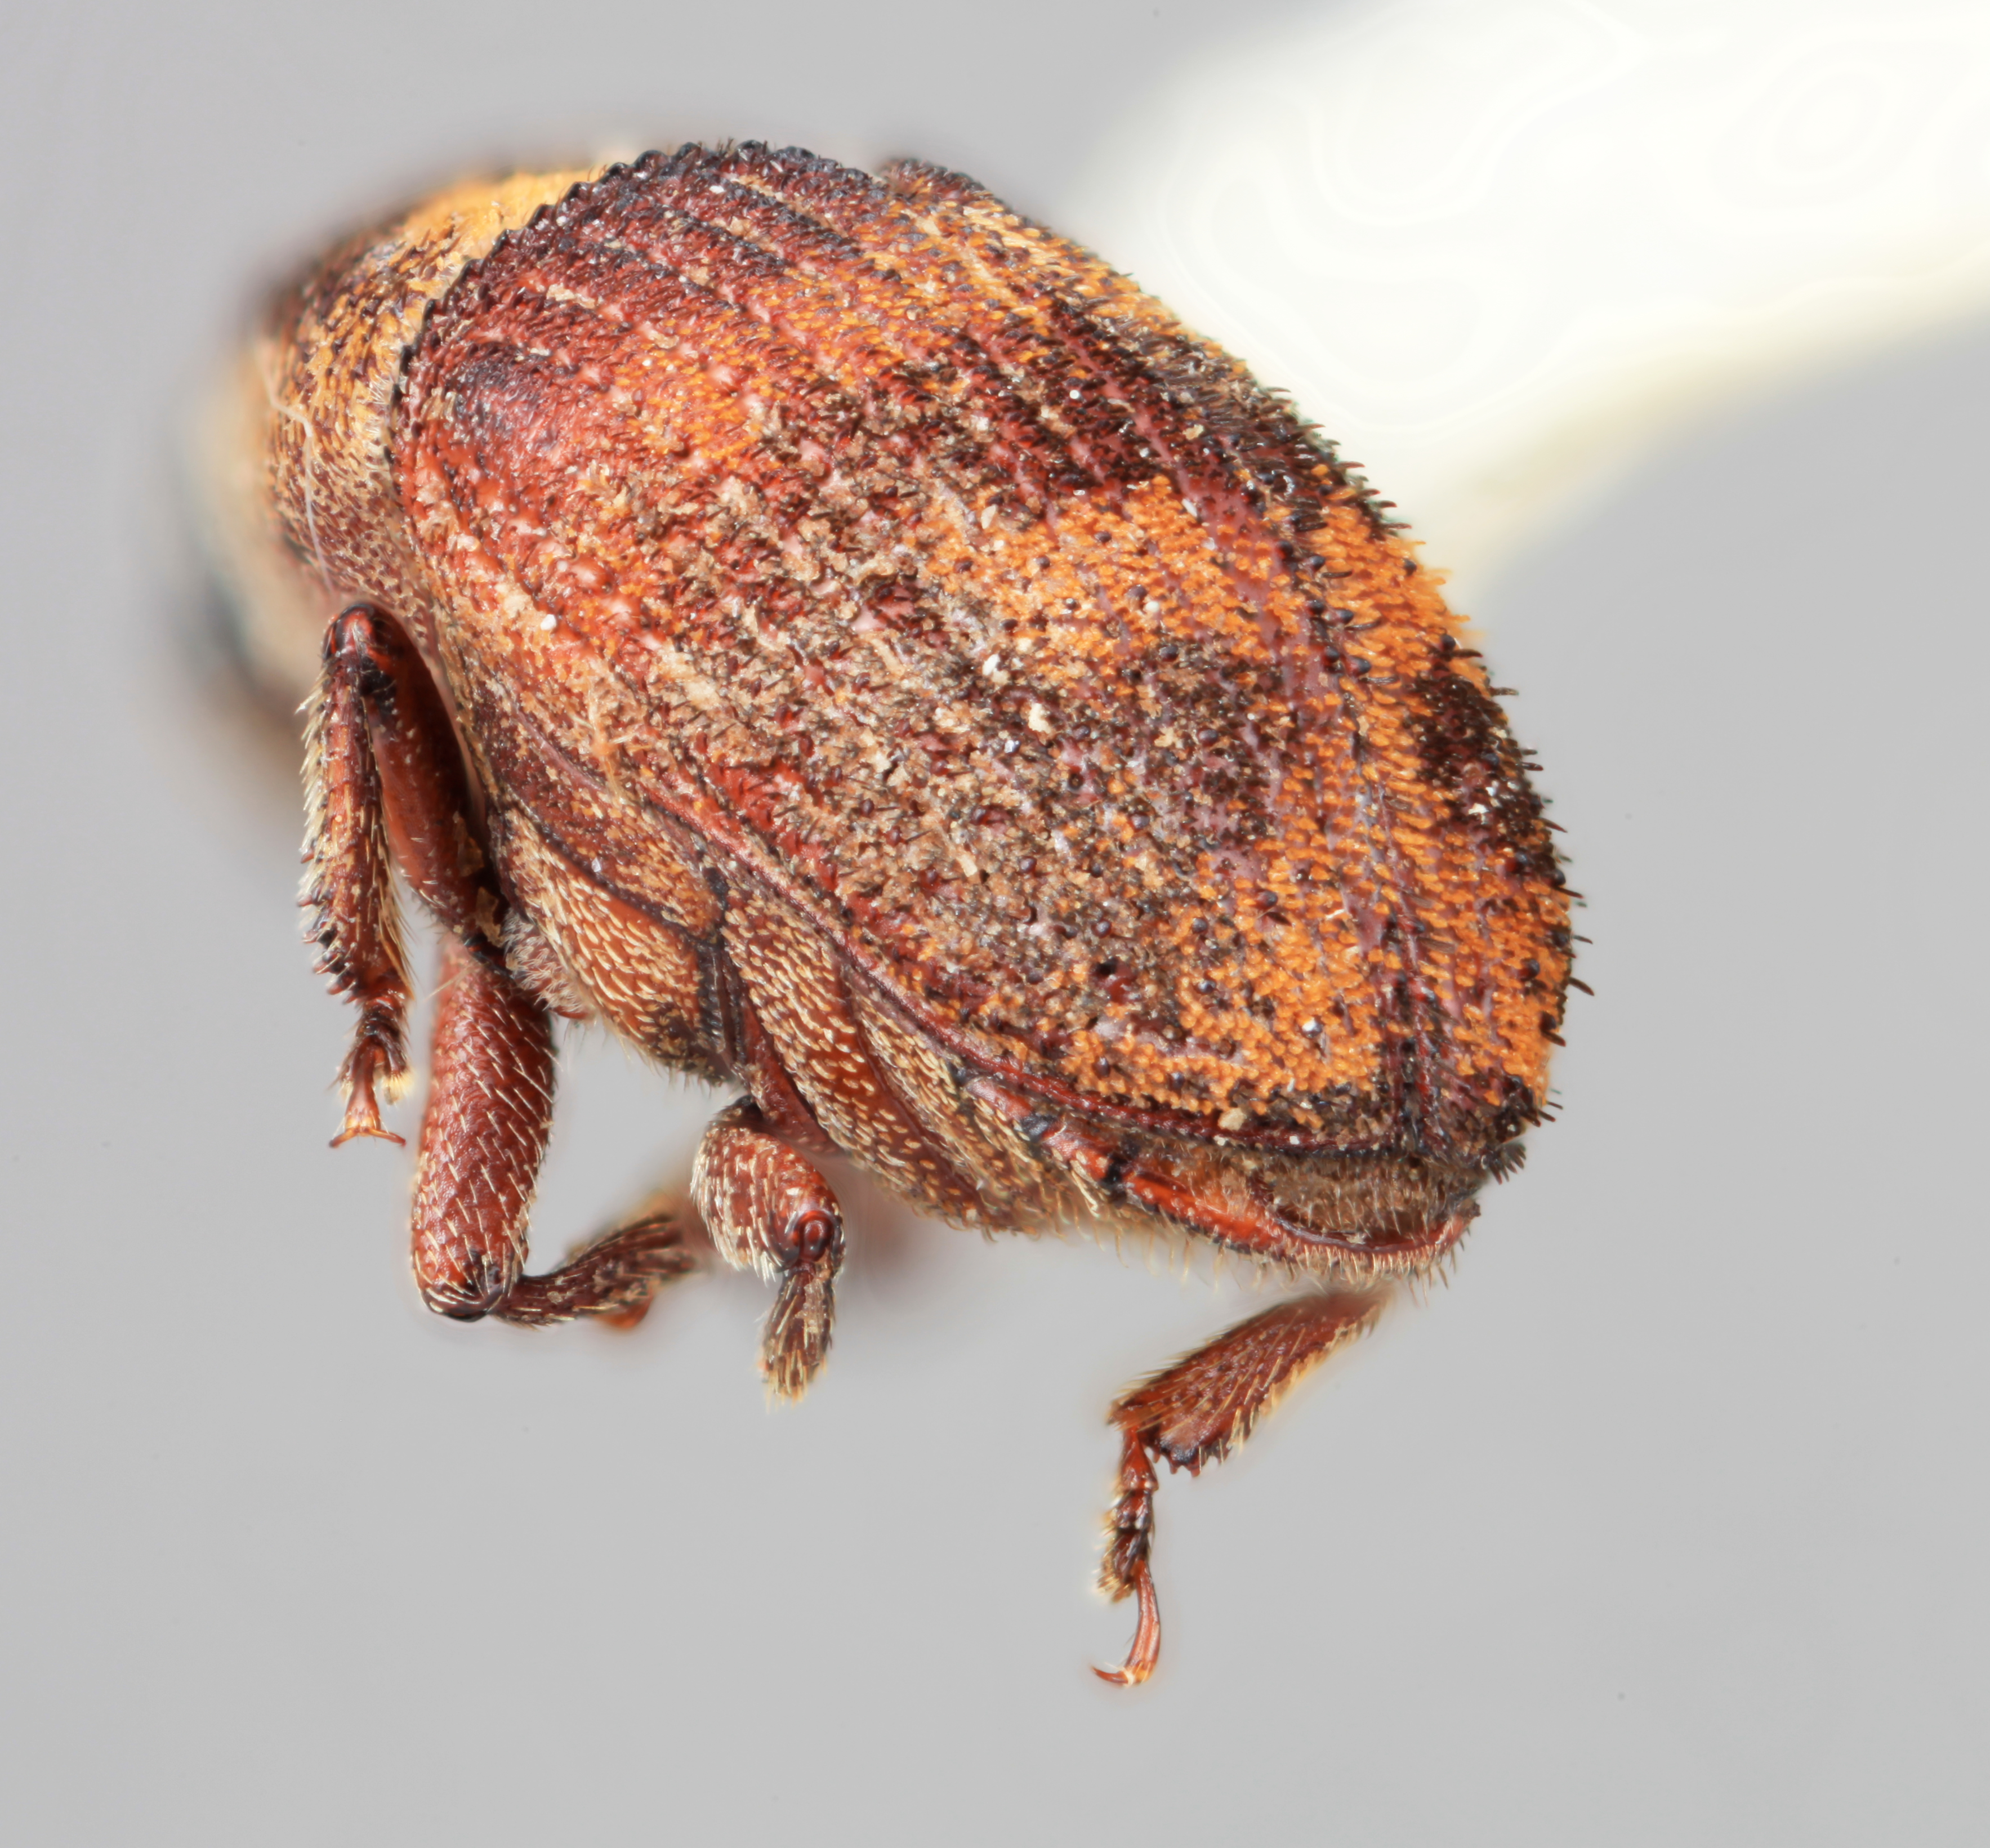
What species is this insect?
Hylesinus aztecus
